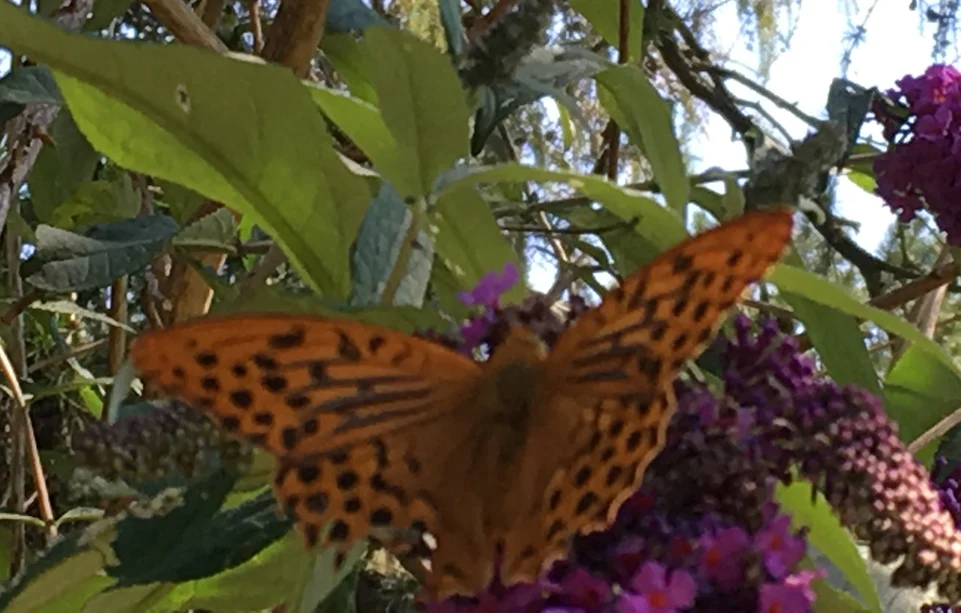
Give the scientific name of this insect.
Argynnis paphia
